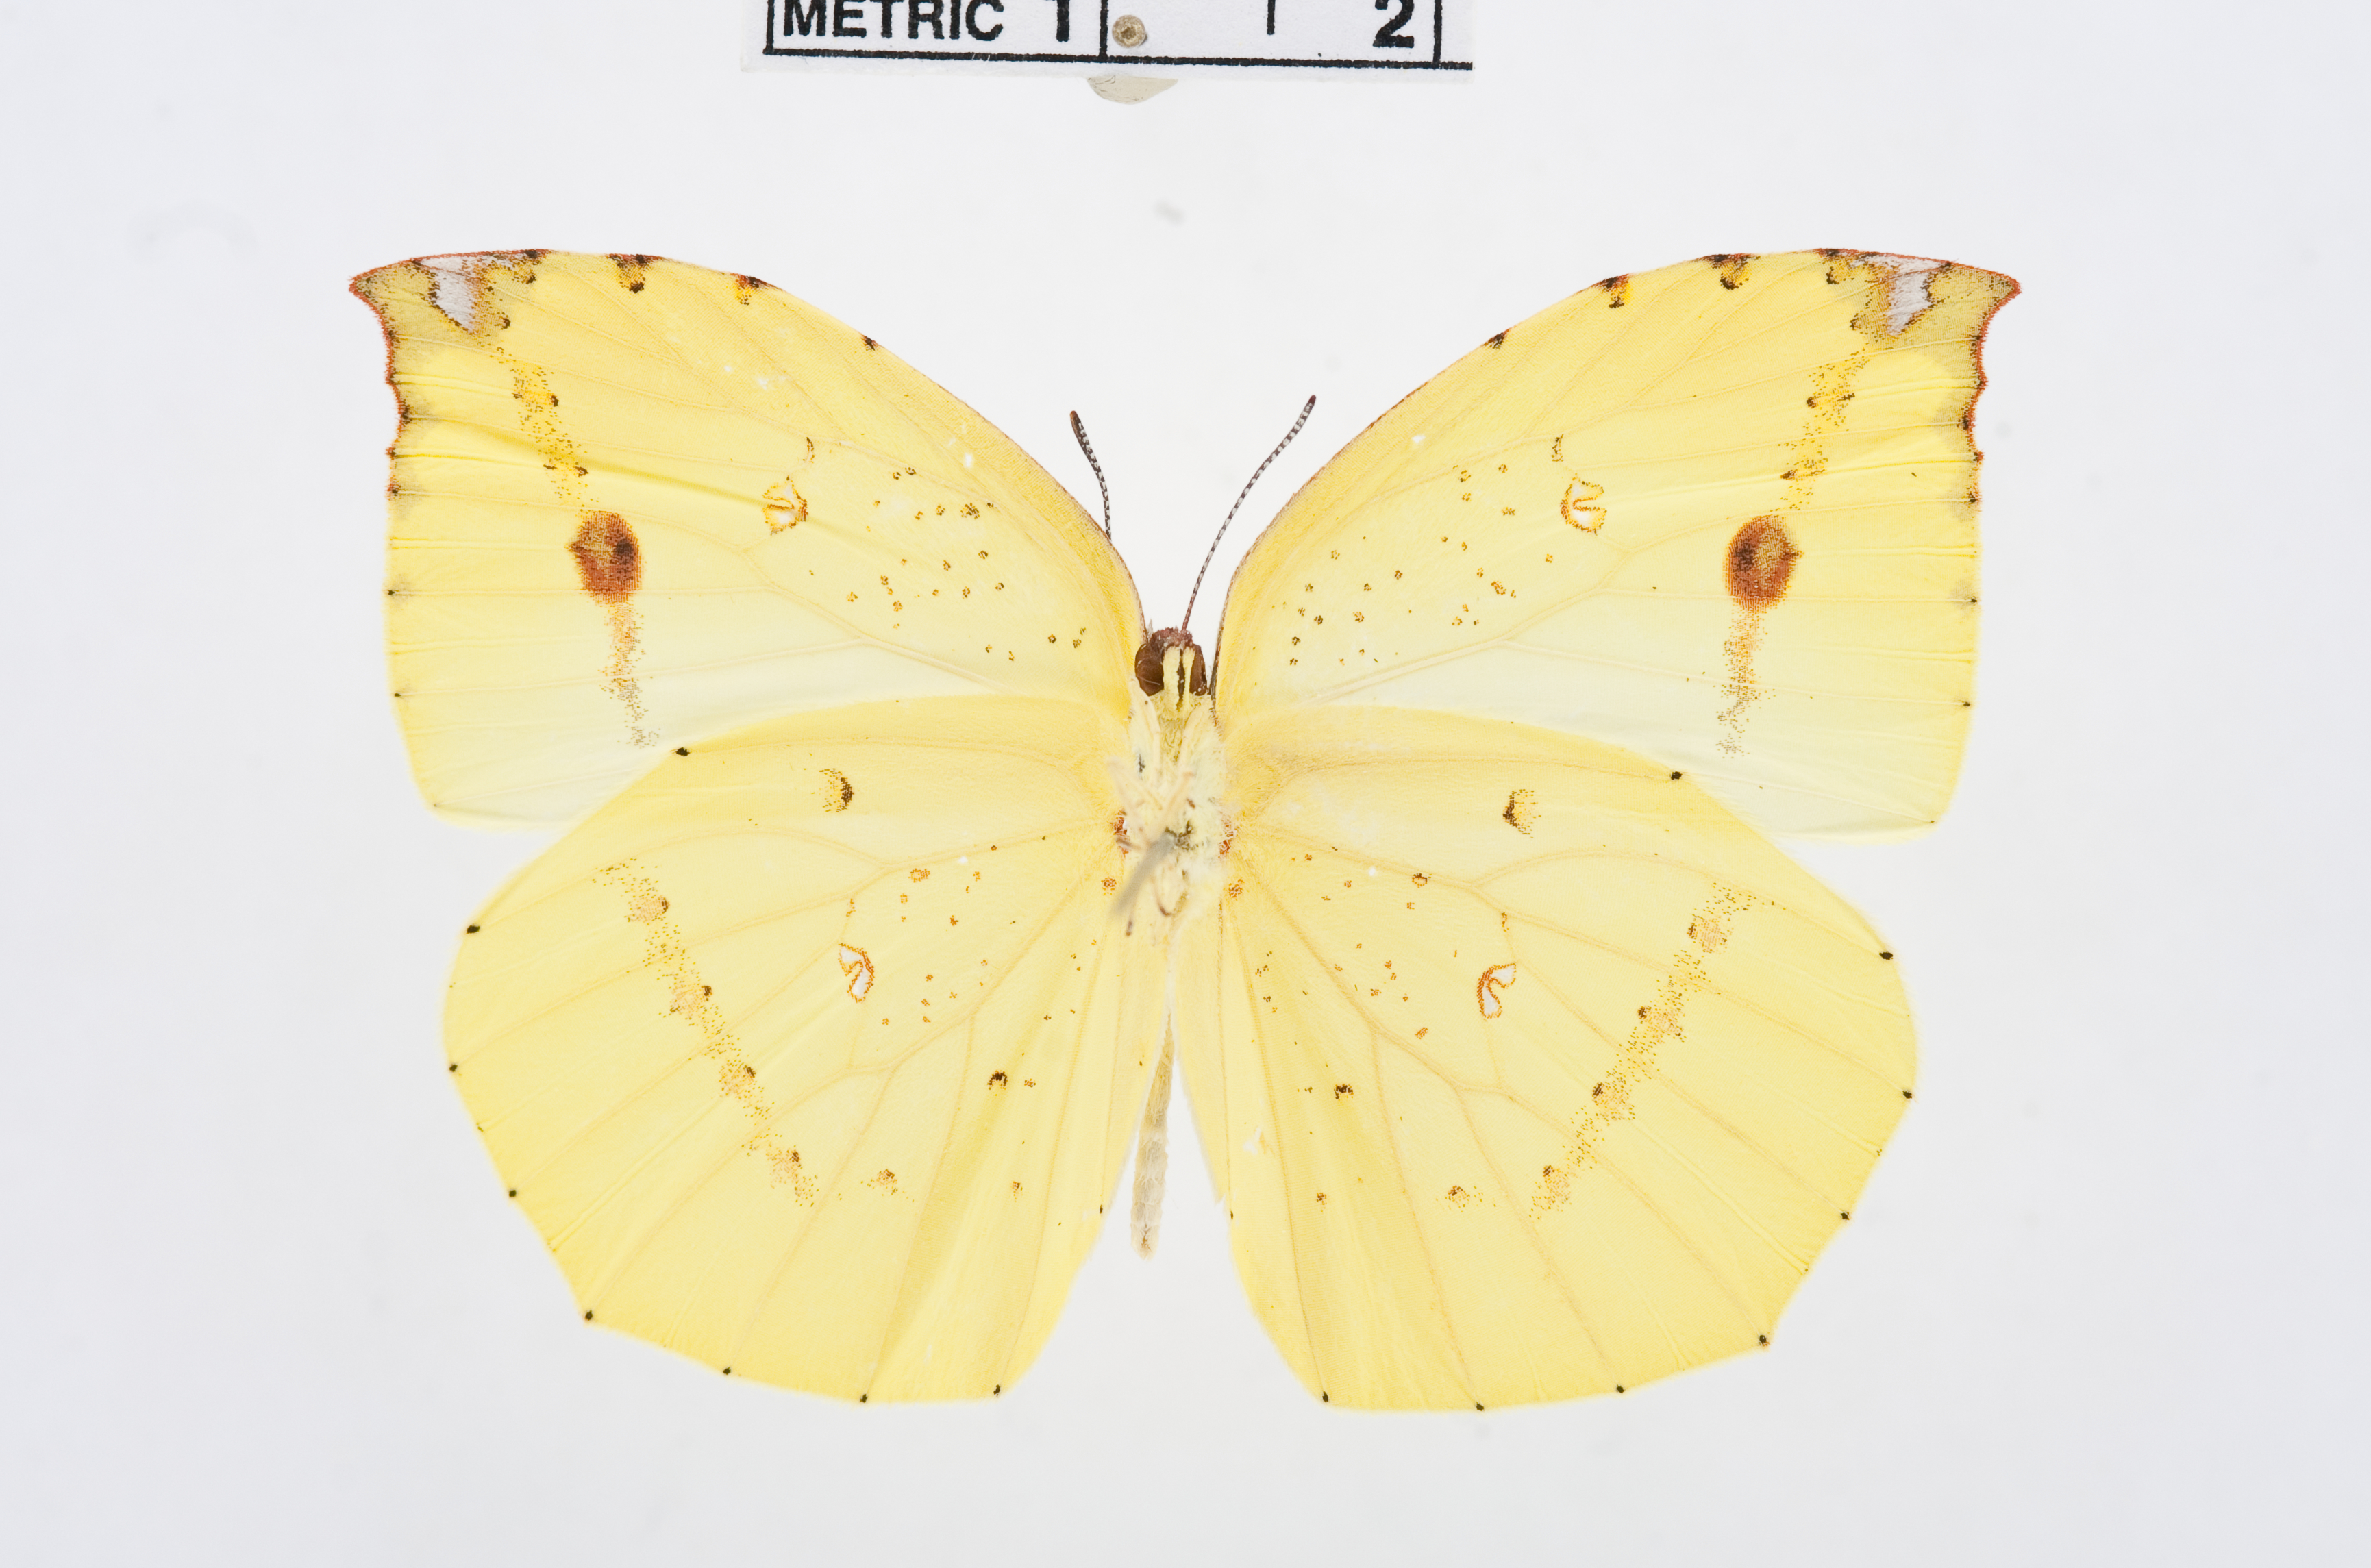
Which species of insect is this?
Dercas lycorias
